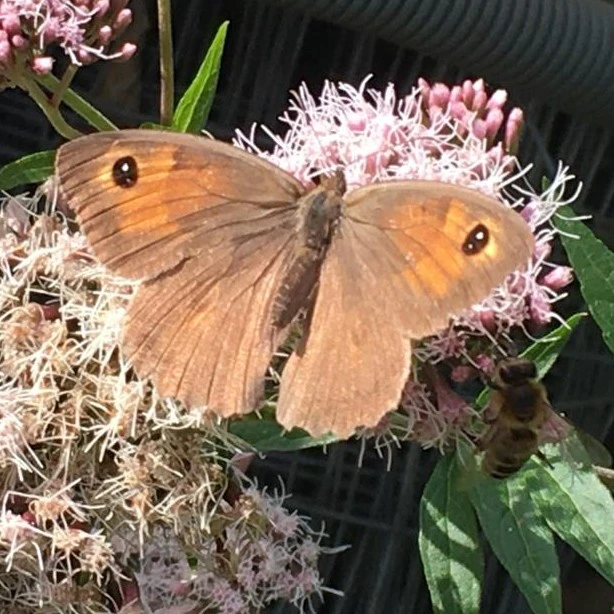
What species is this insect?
Maniola jurtina
